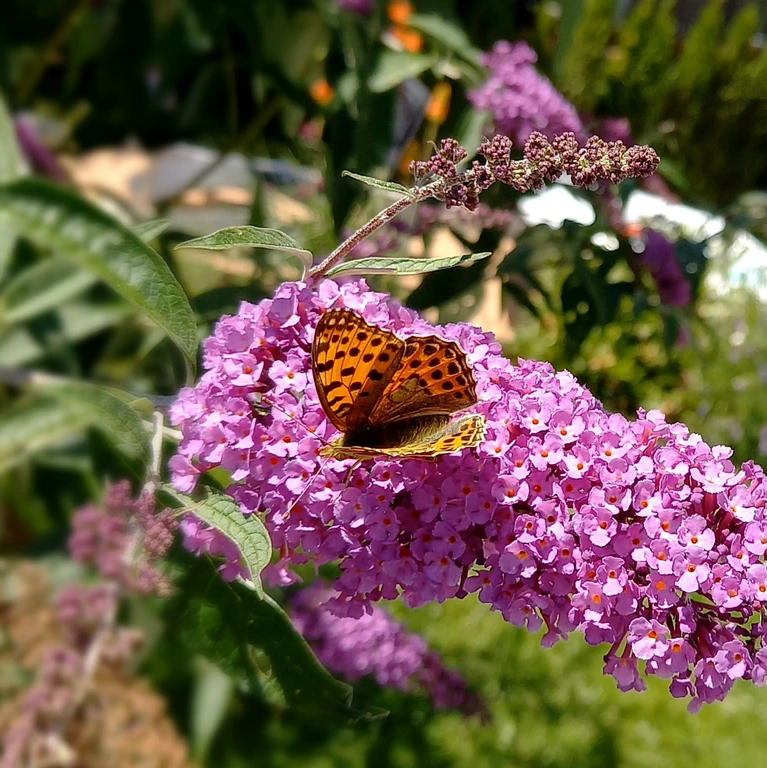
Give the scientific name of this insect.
Issoria lathonia
